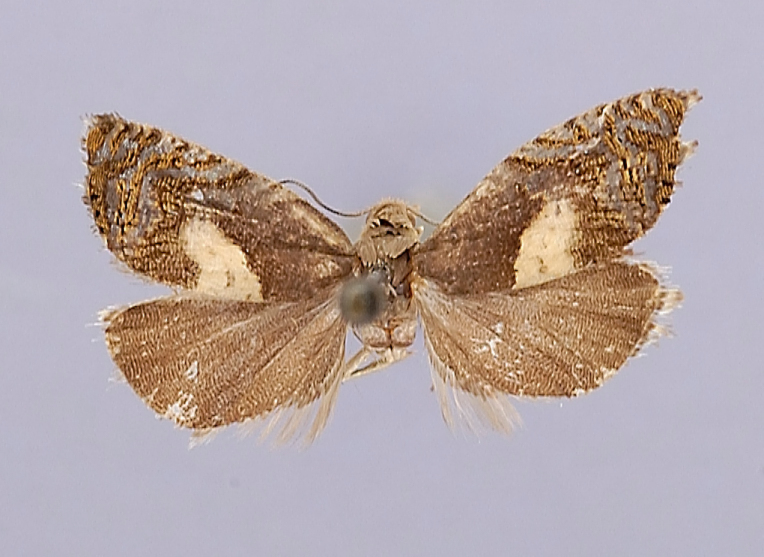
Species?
Hemimene britana
